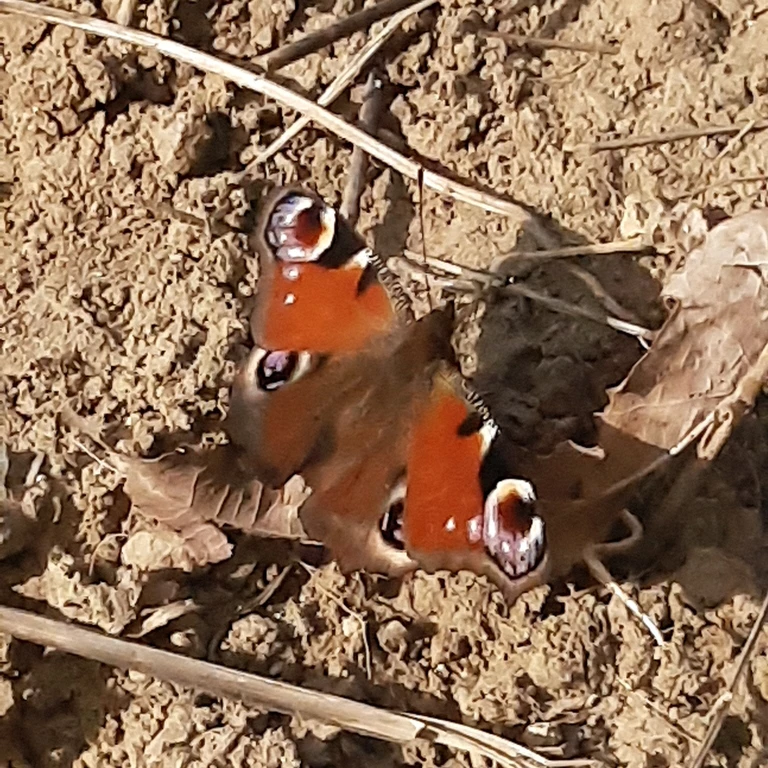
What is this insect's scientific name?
Aglais io
